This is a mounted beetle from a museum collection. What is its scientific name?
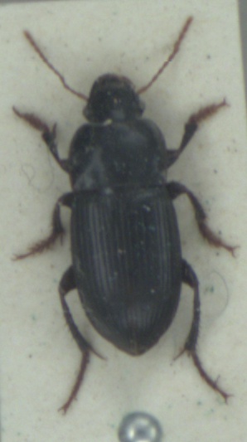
Harpalus tardus
